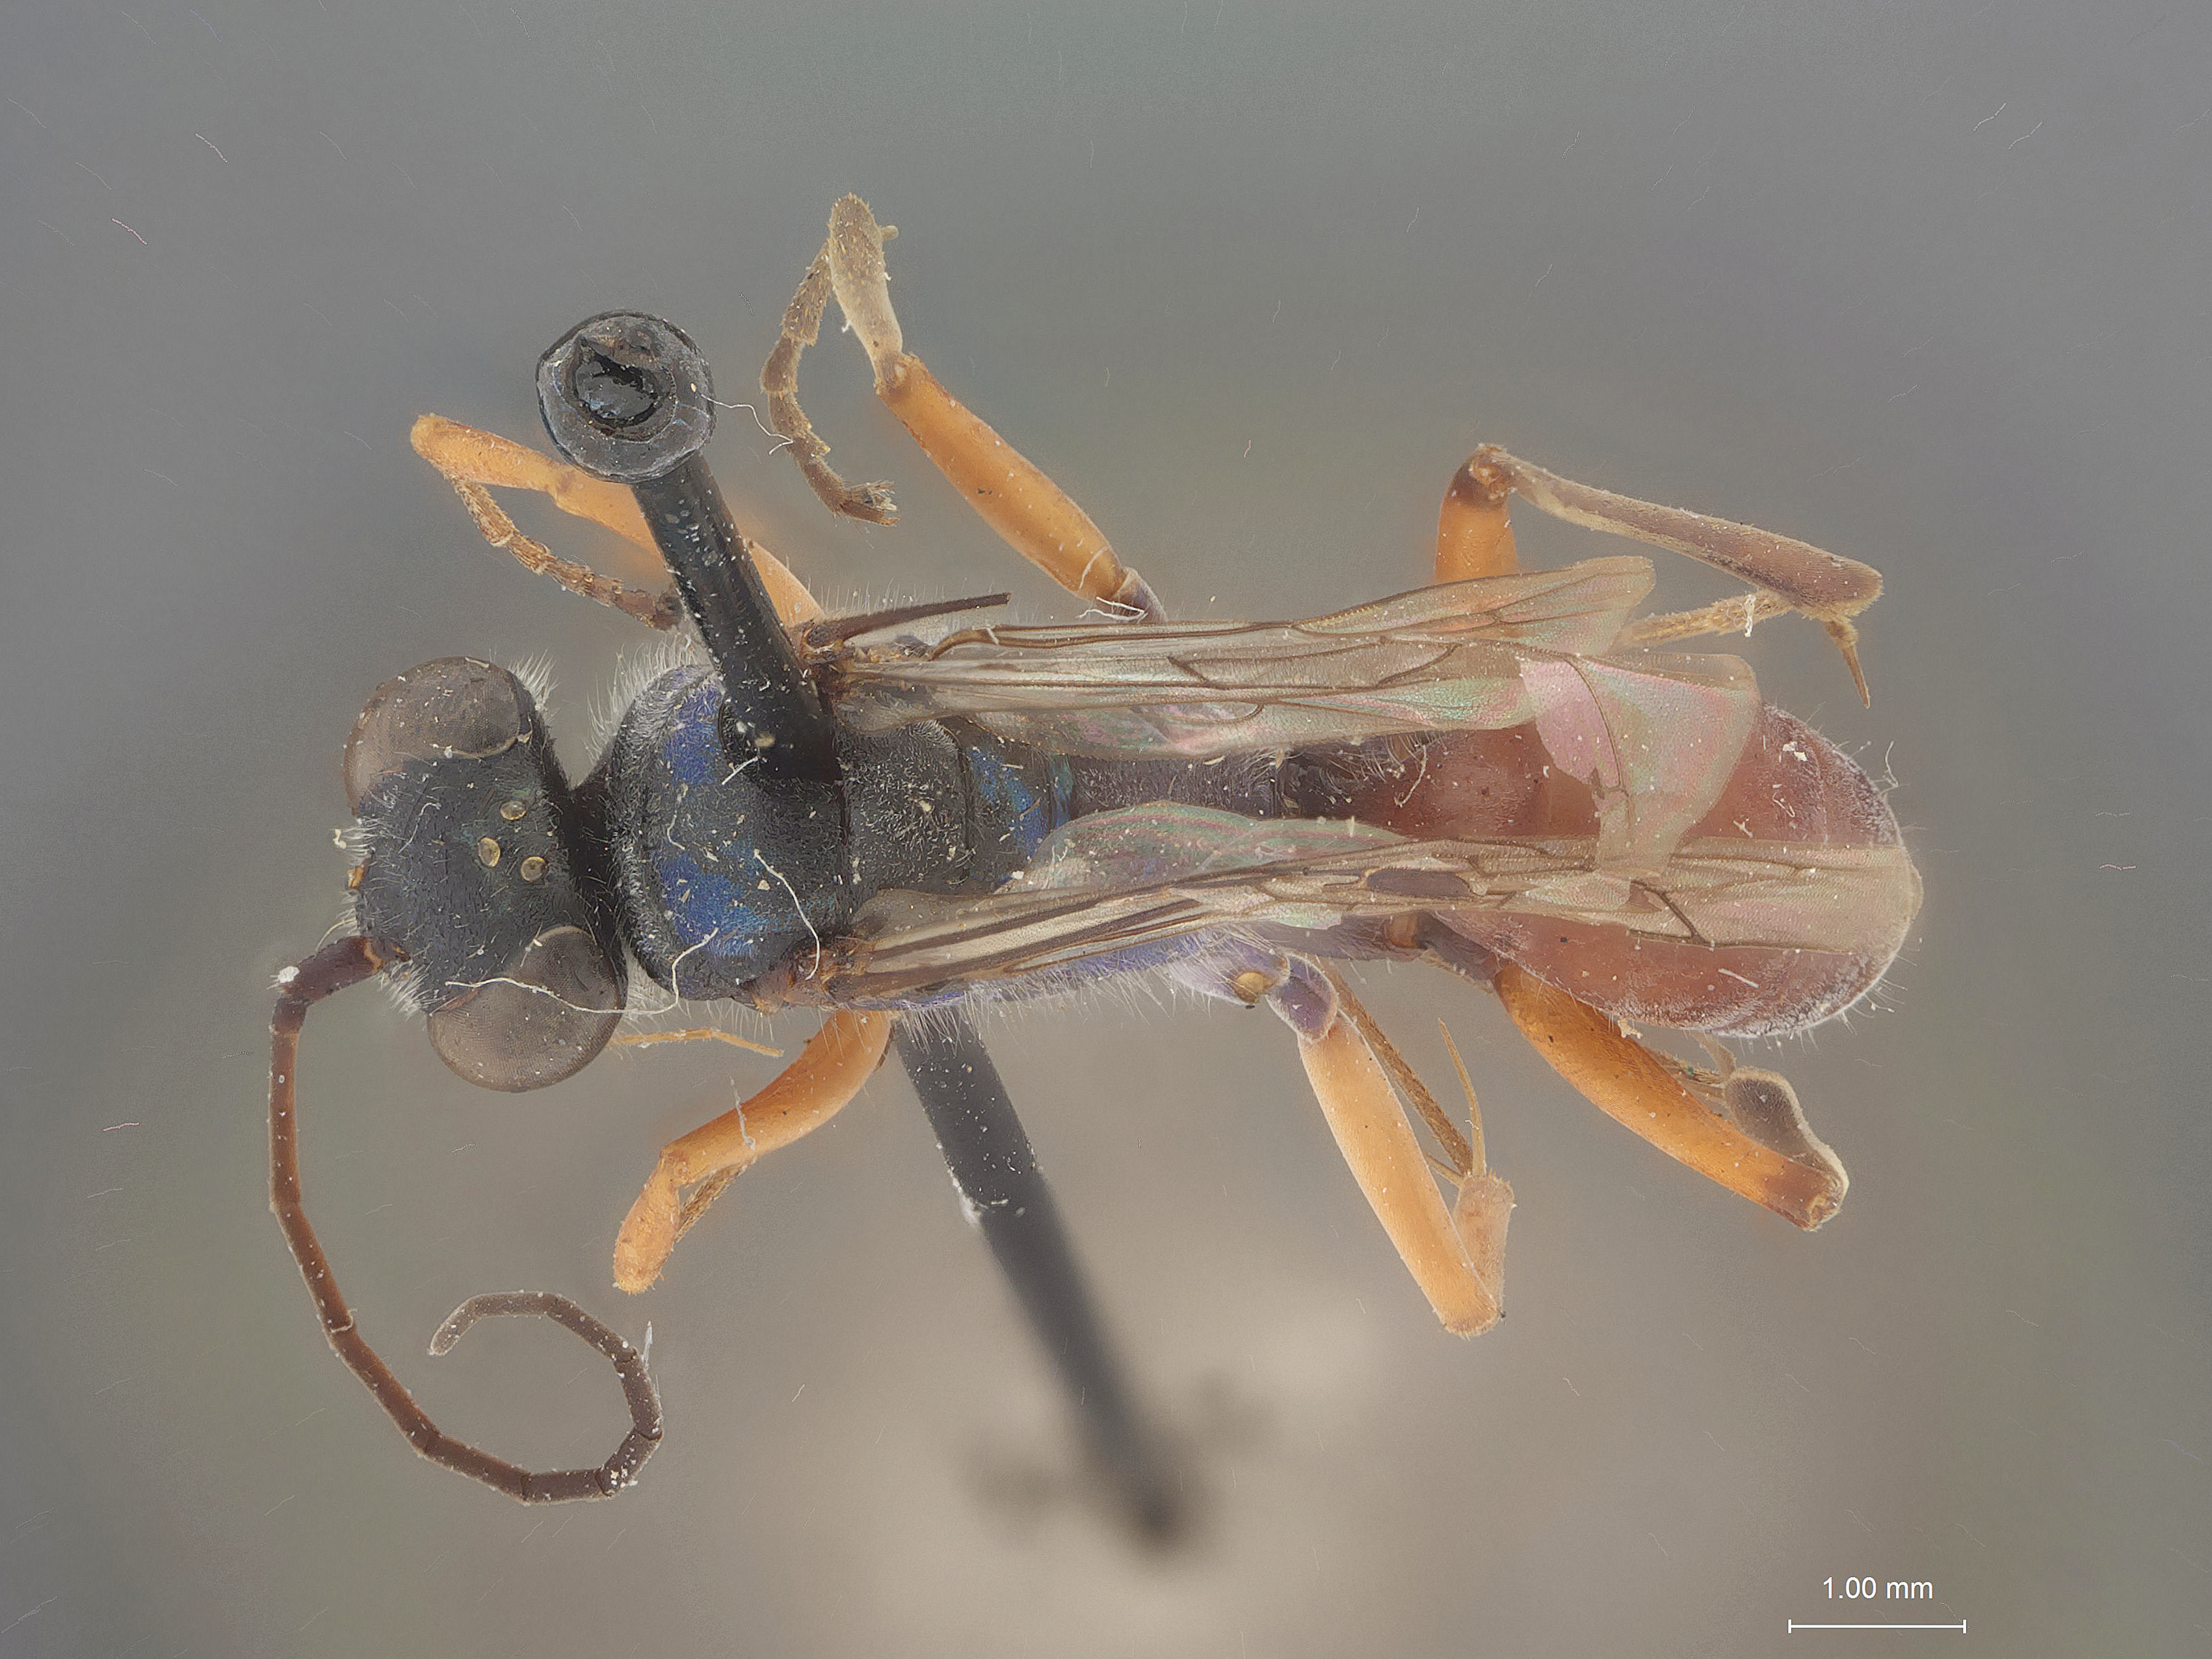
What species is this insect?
Auplopus shannoni
